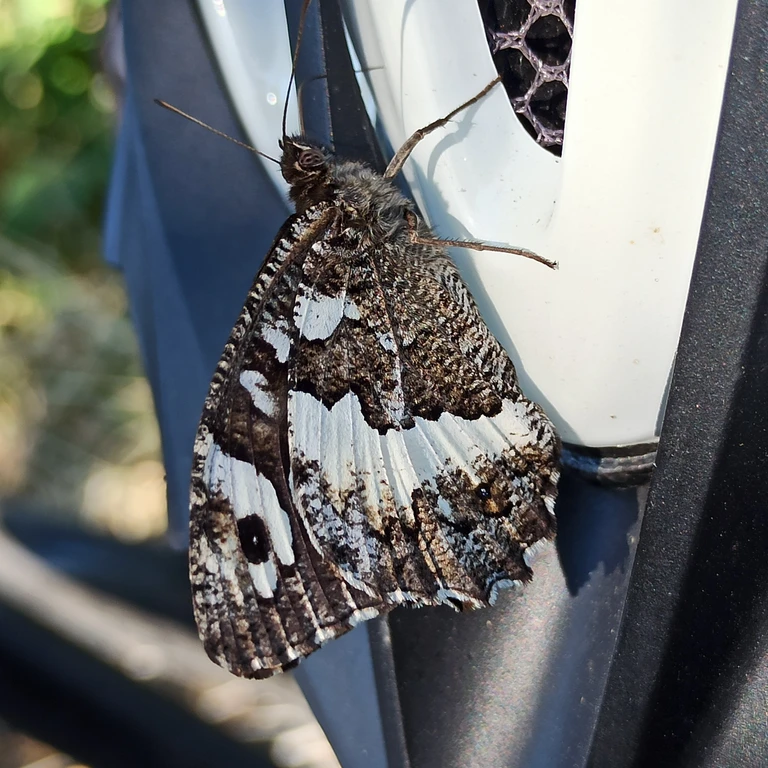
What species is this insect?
Brintesia circe
